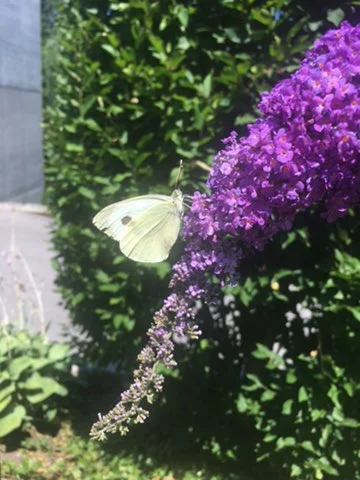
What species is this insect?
Pieris brassicae
